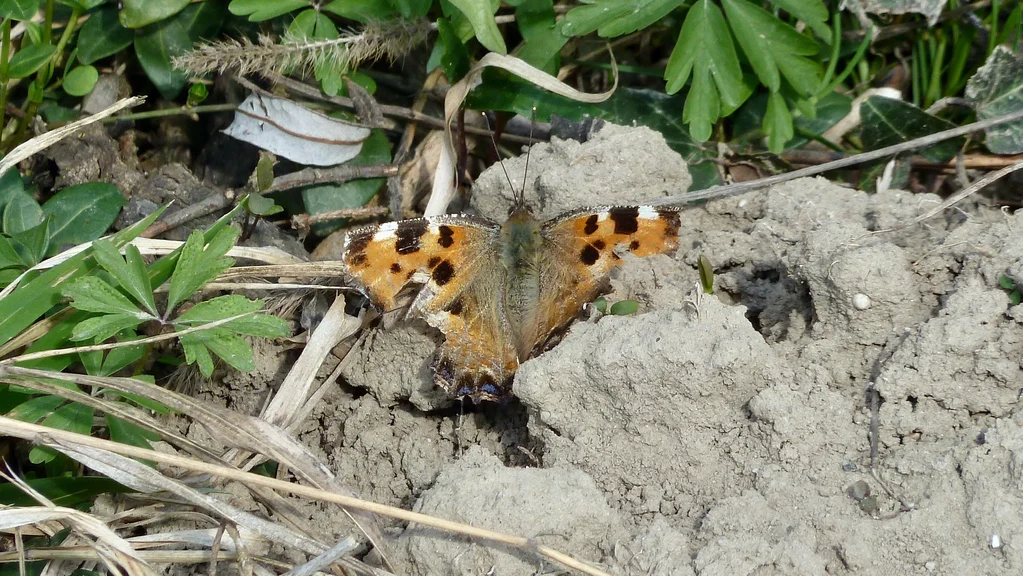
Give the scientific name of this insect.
Nymphalis polychloros
